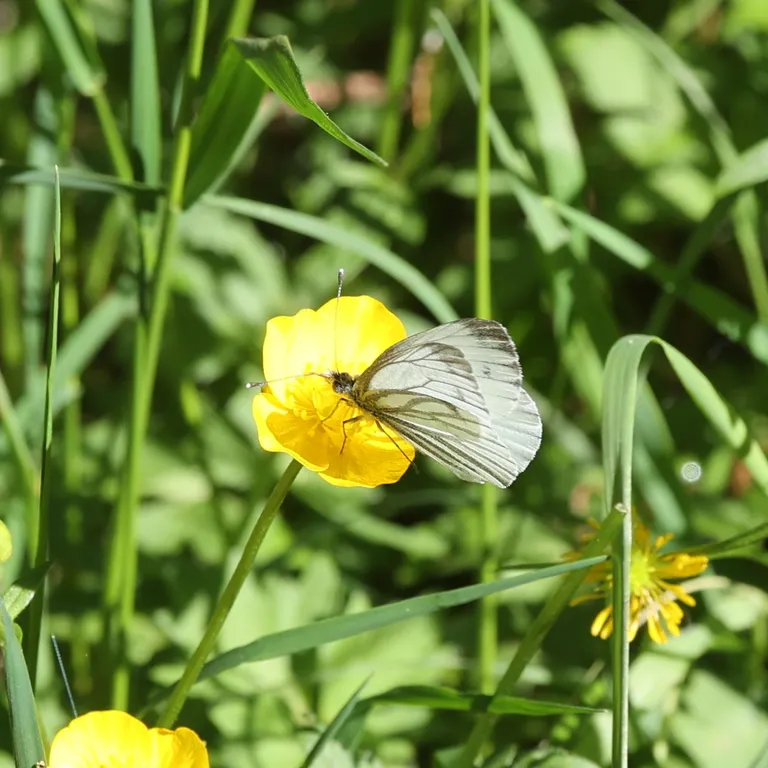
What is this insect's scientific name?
Pieris napi
